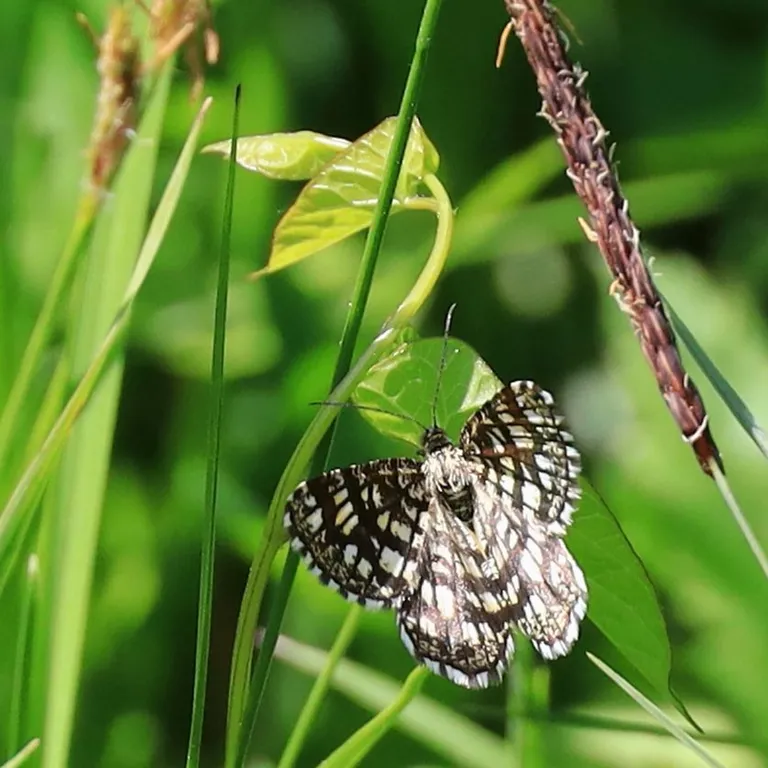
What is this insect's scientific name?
Chiasmia clathrata
